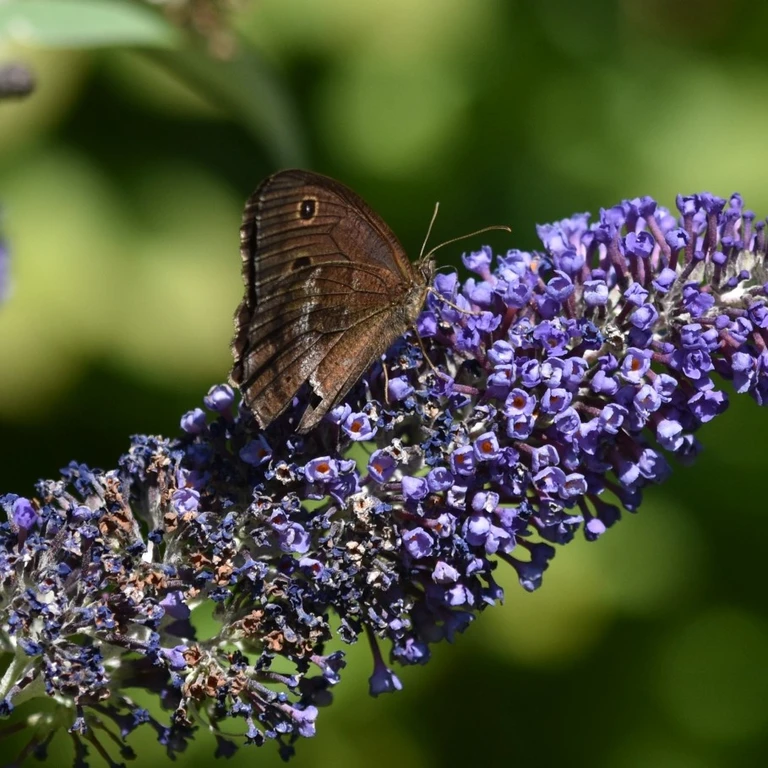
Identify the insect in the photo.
Minois dryas
